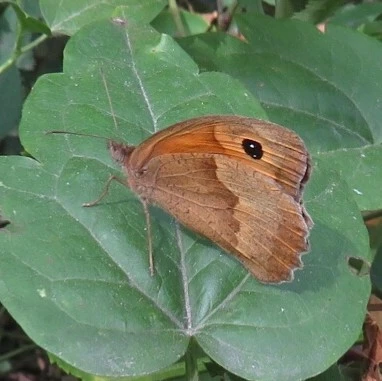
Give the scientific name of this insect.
Maniola jurtina
